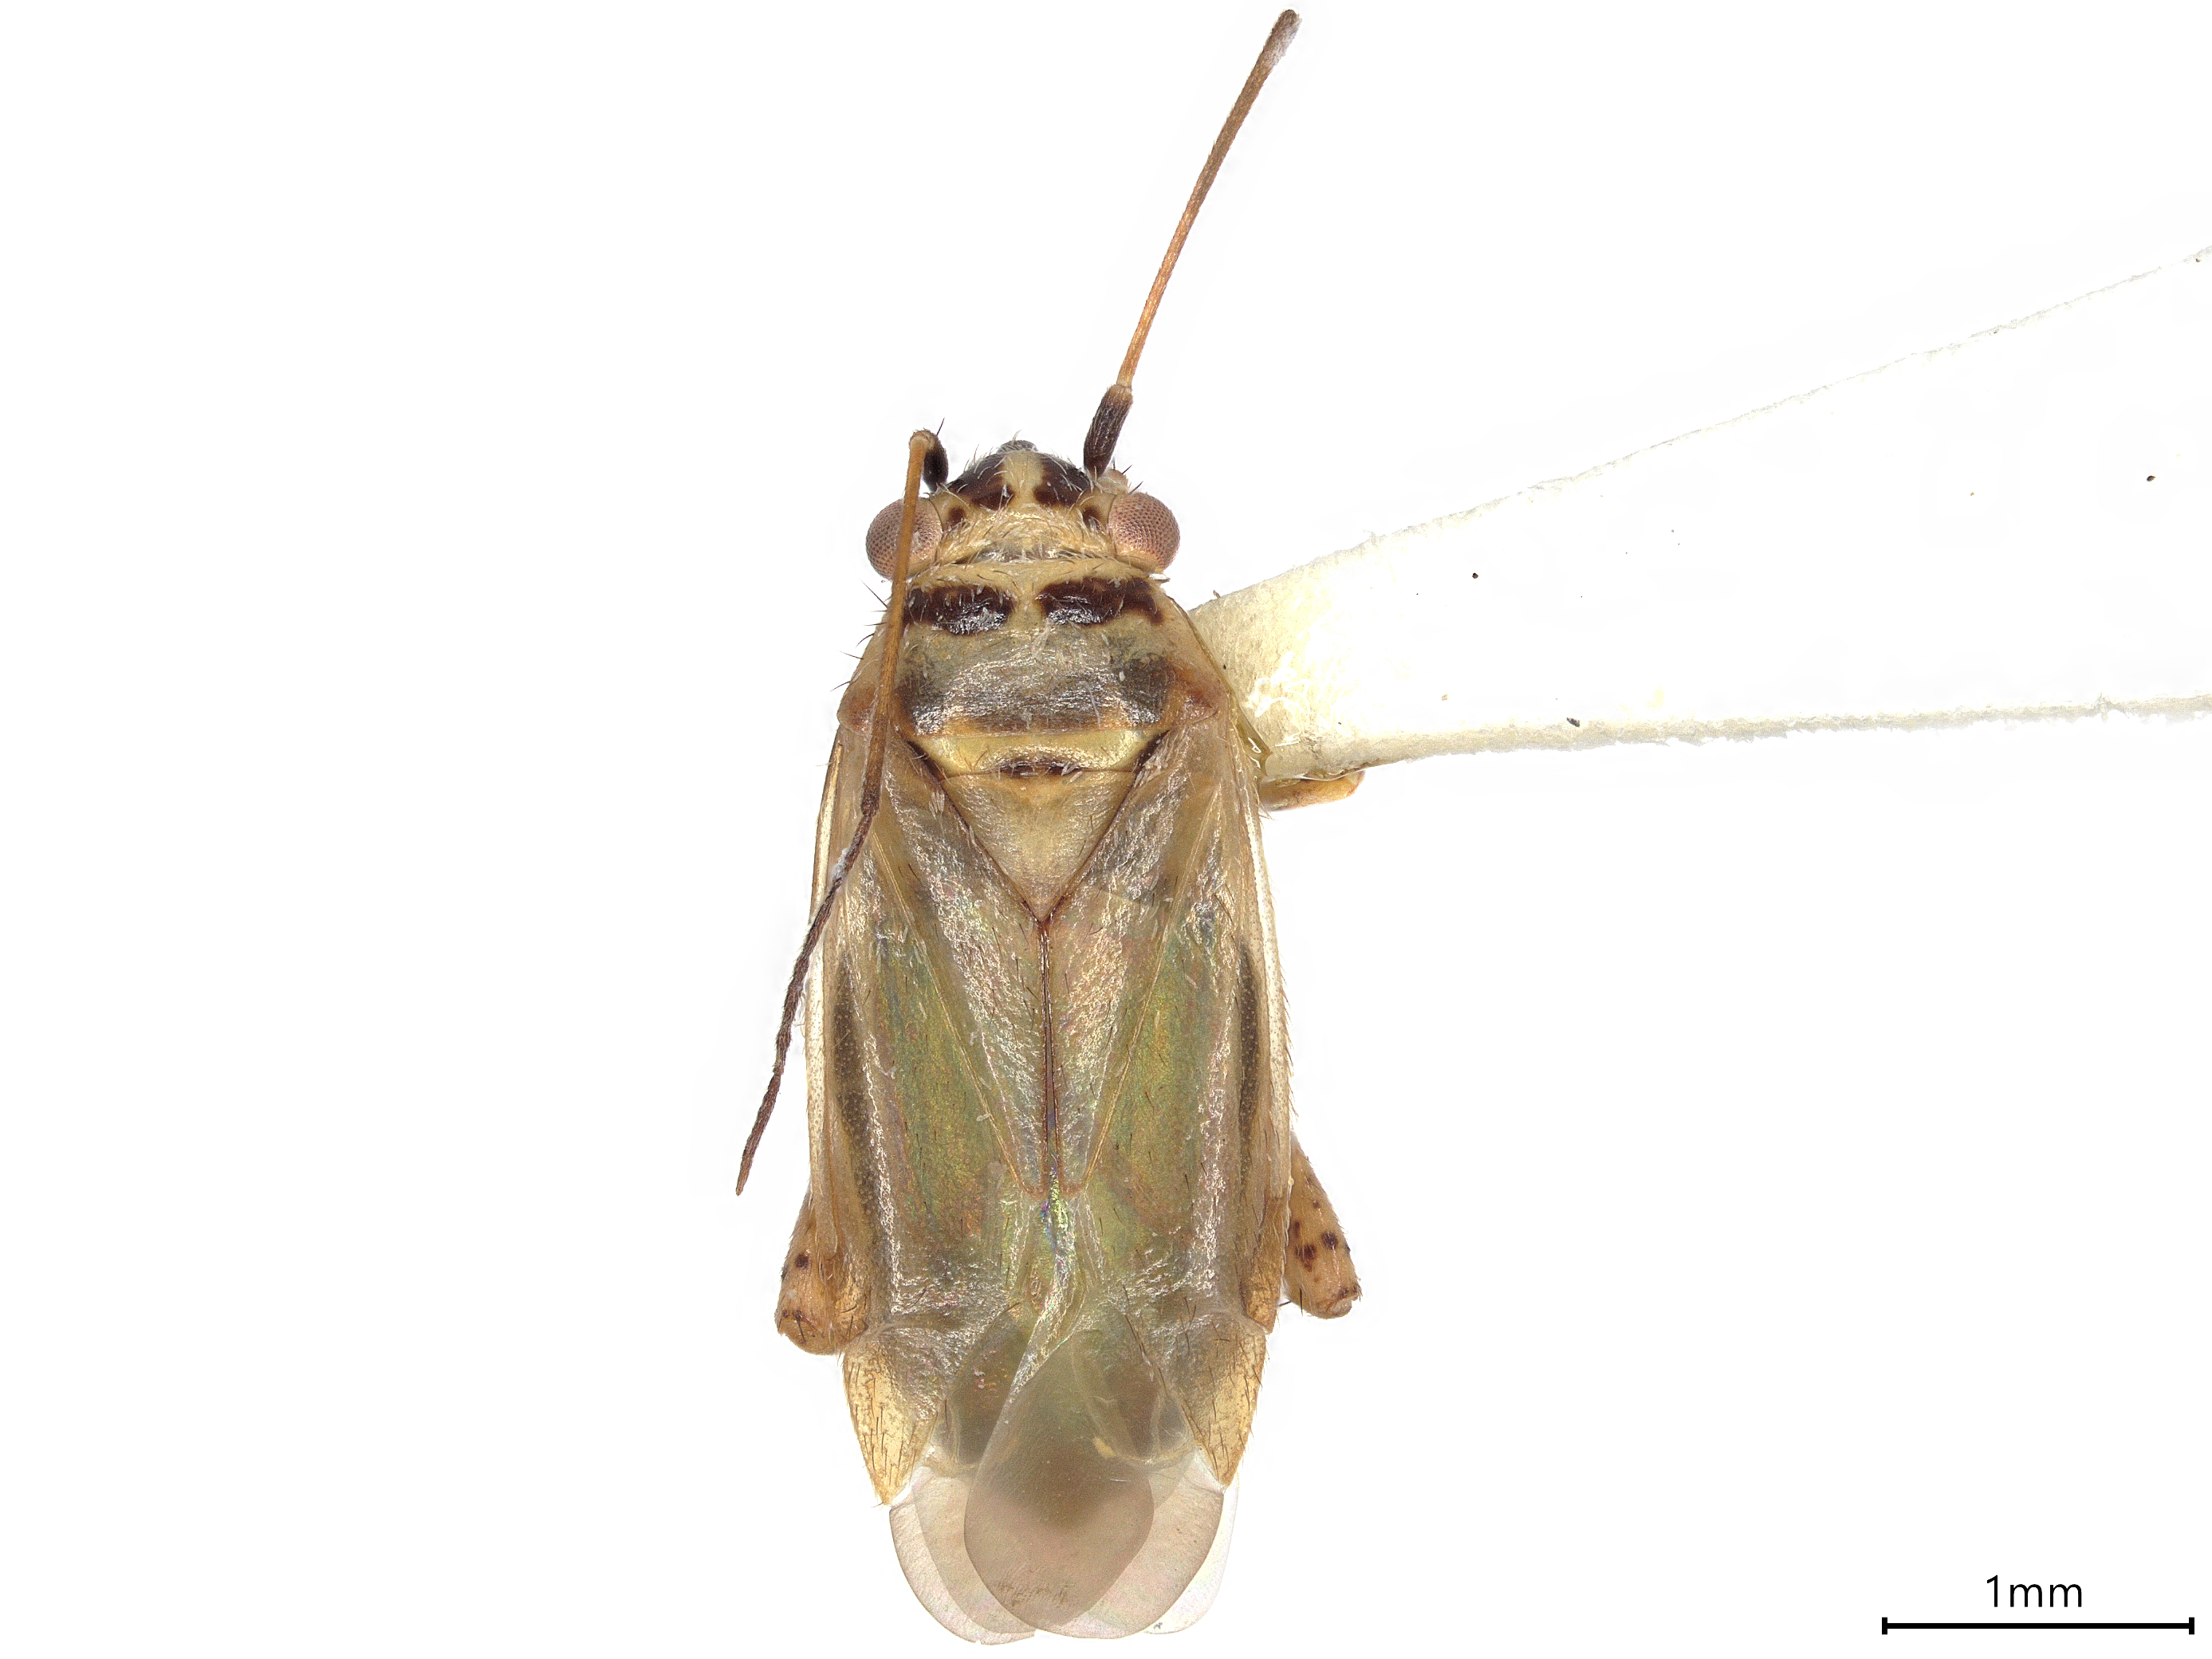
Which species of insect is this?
Tannerocoris sarcobati
